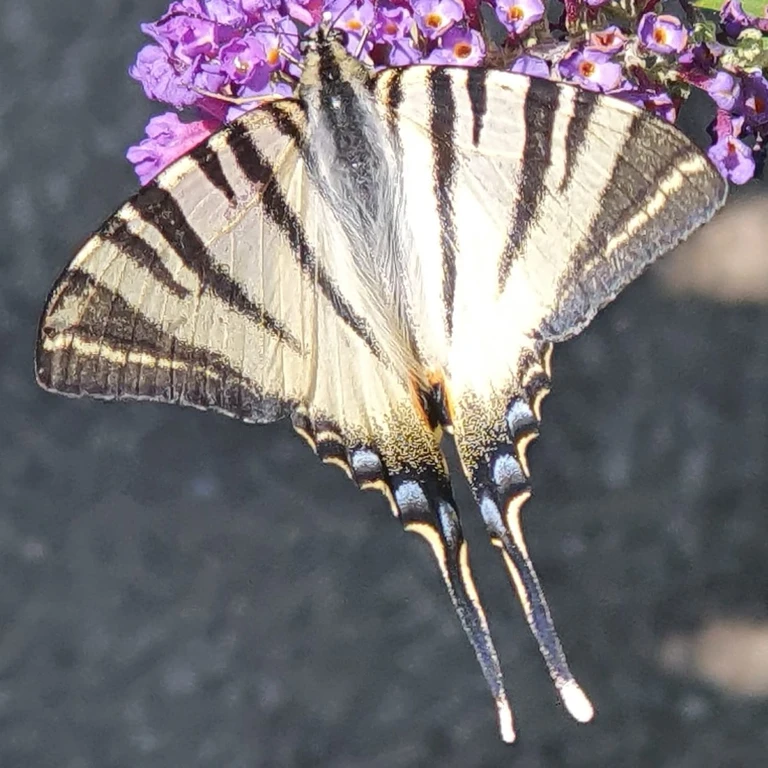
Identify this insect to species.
Iphiclides podalirius
